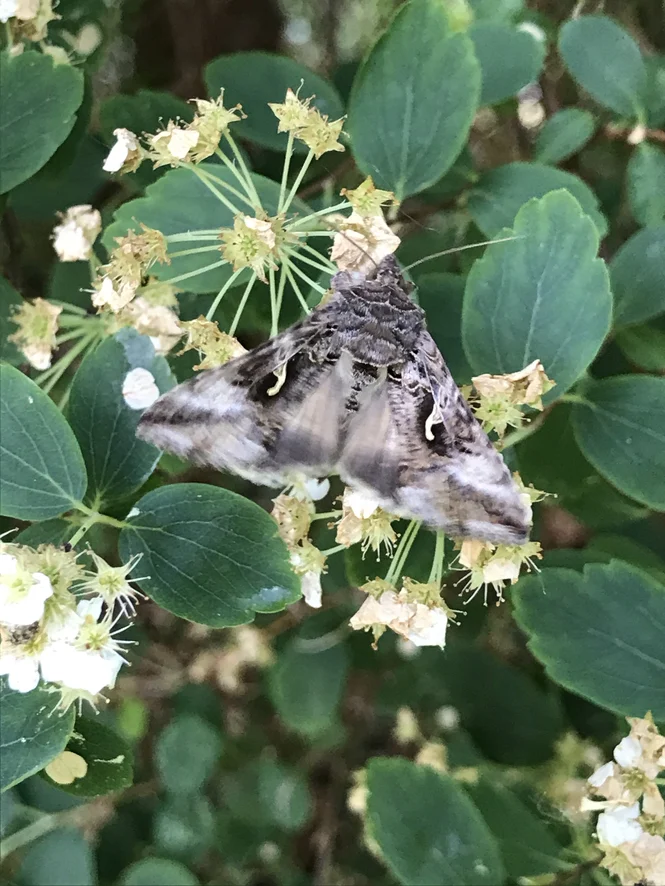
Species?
Autographa gamma
